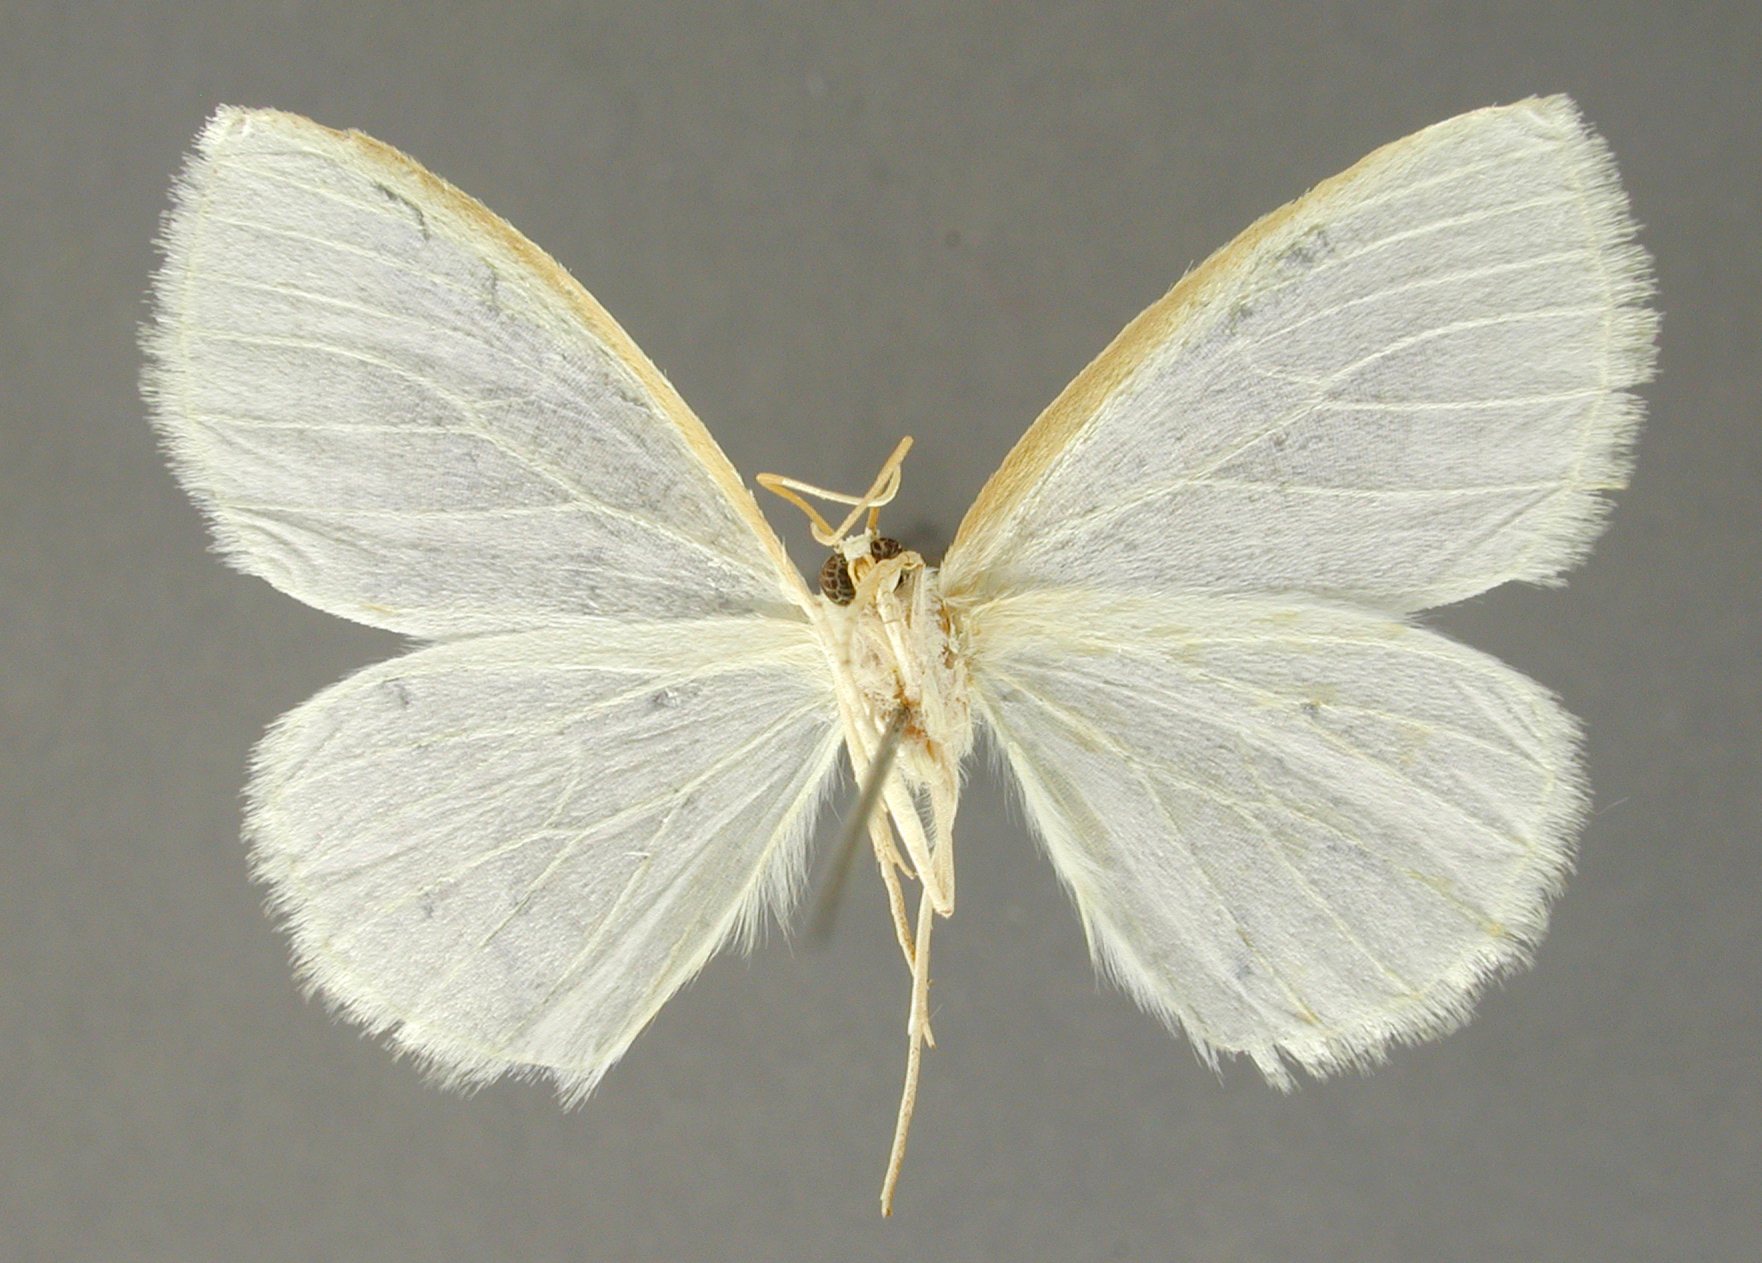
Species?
Deilinia graciosa
